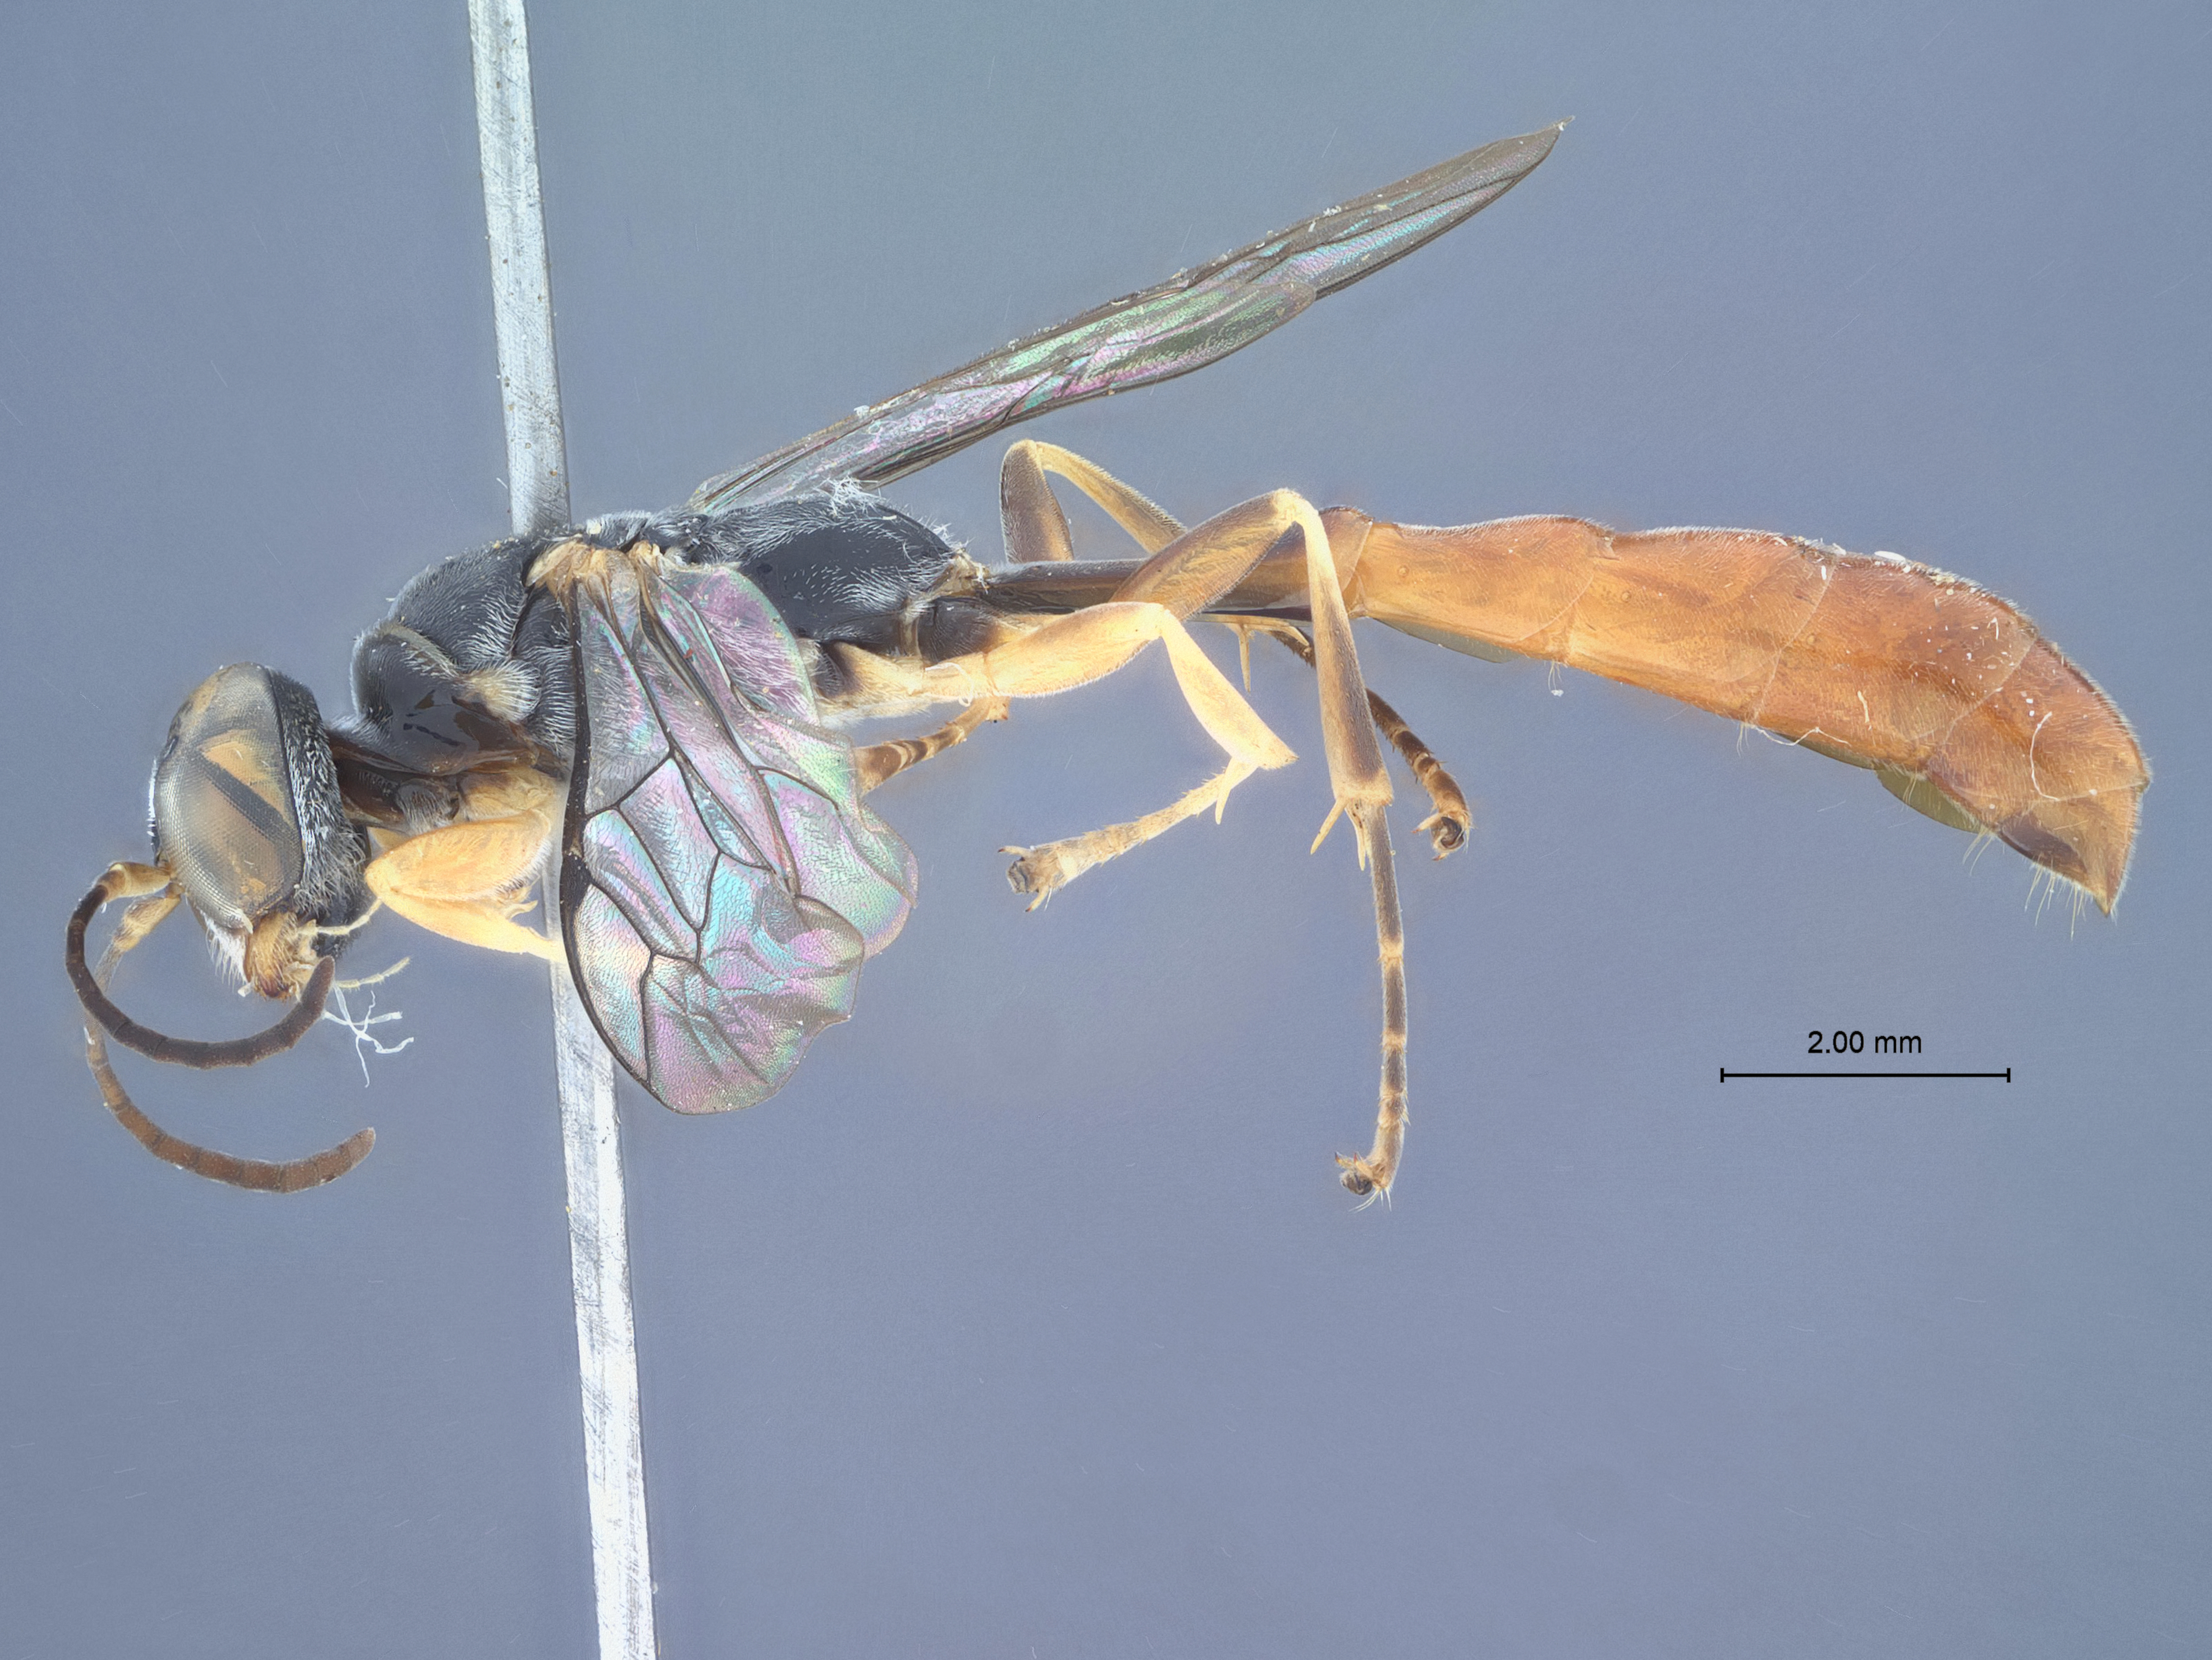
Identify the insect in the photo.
Trypoxylon kitulgalaense
